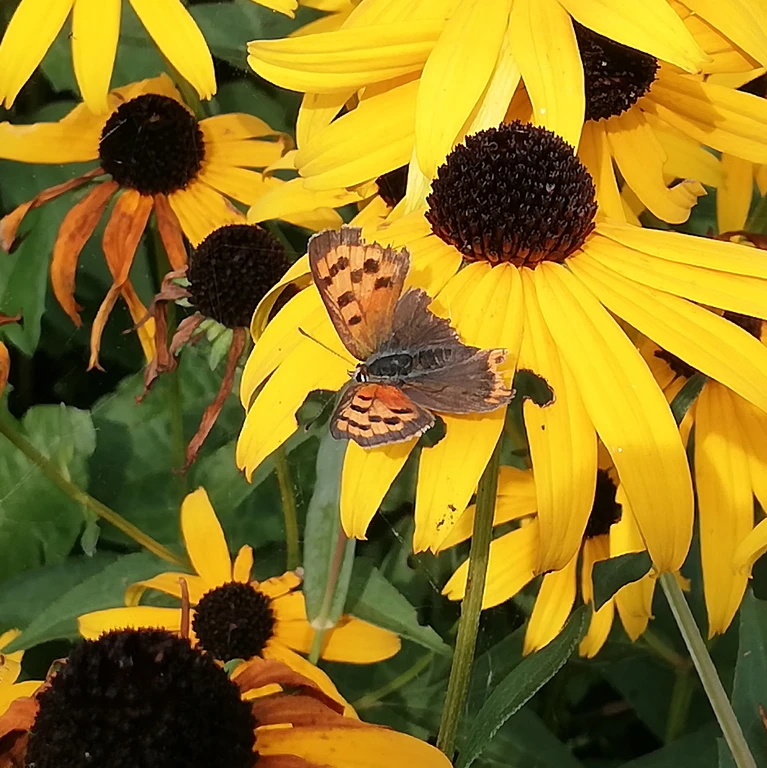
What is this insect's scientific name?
Lycaena phlaeas
